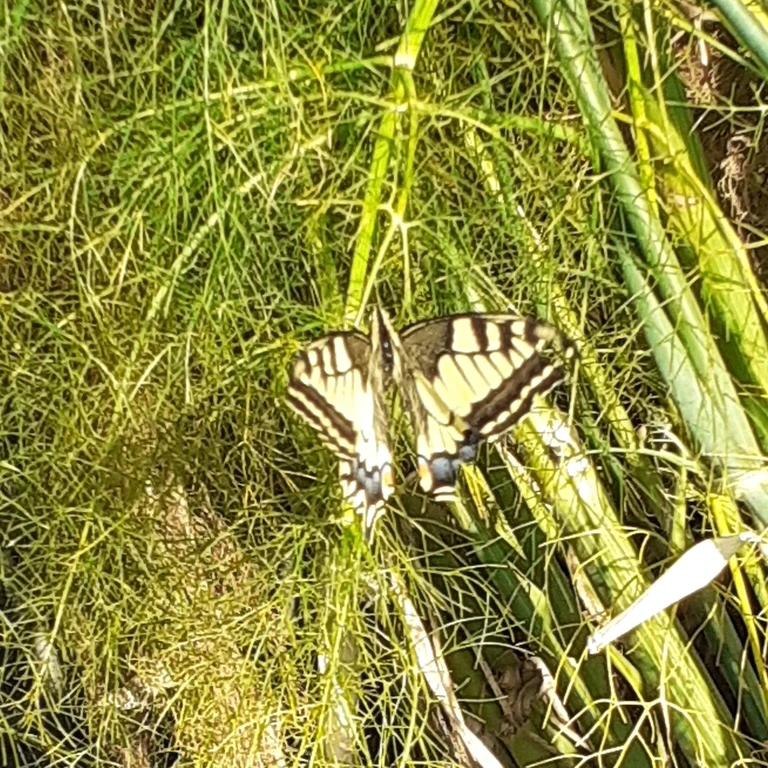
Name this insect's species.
Papilio machaon
